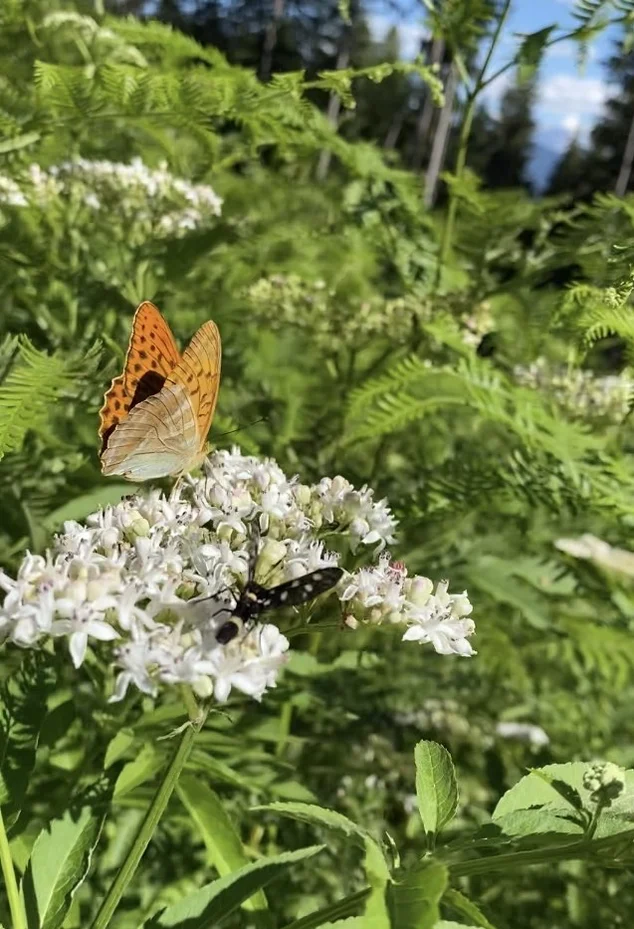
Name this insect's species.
Argynnis paphia
